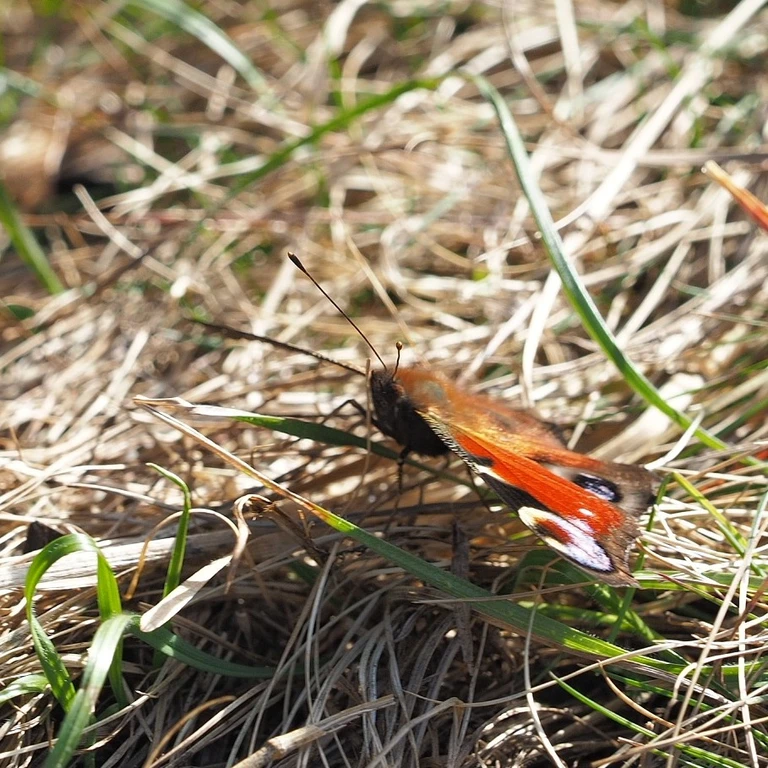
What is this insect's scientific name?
Aglais io
